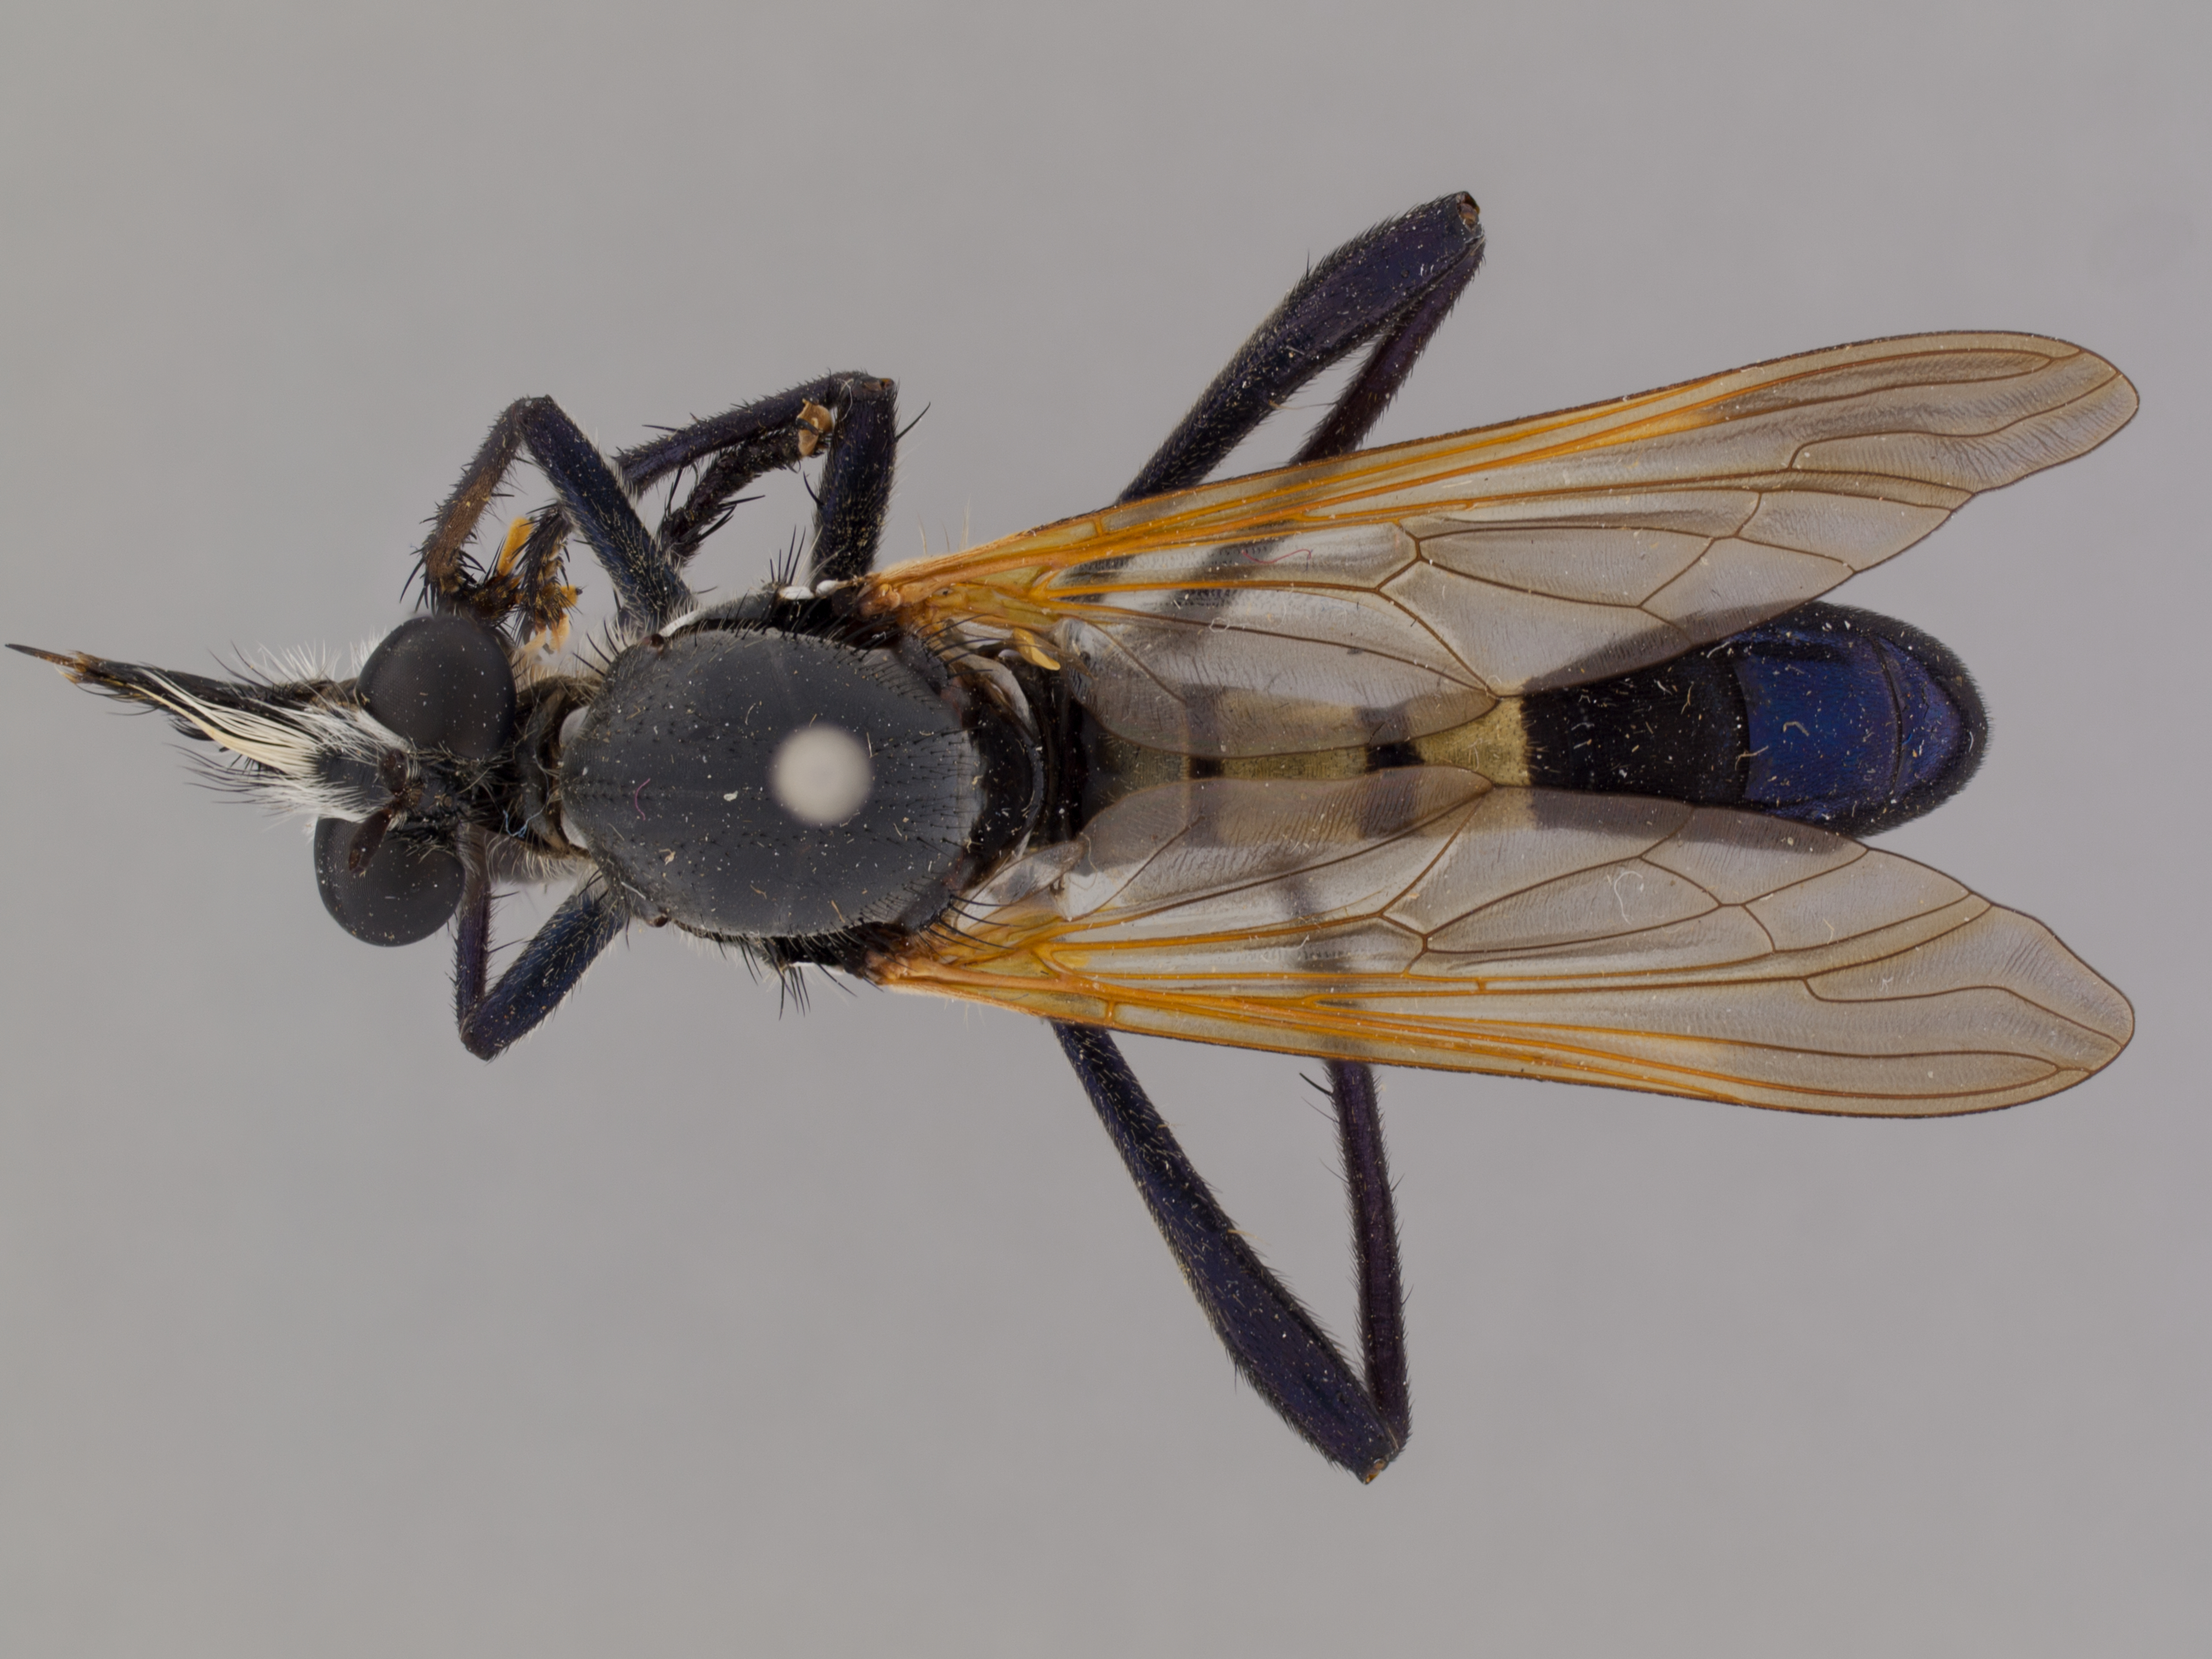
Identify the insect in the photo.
Lamyra gulo
